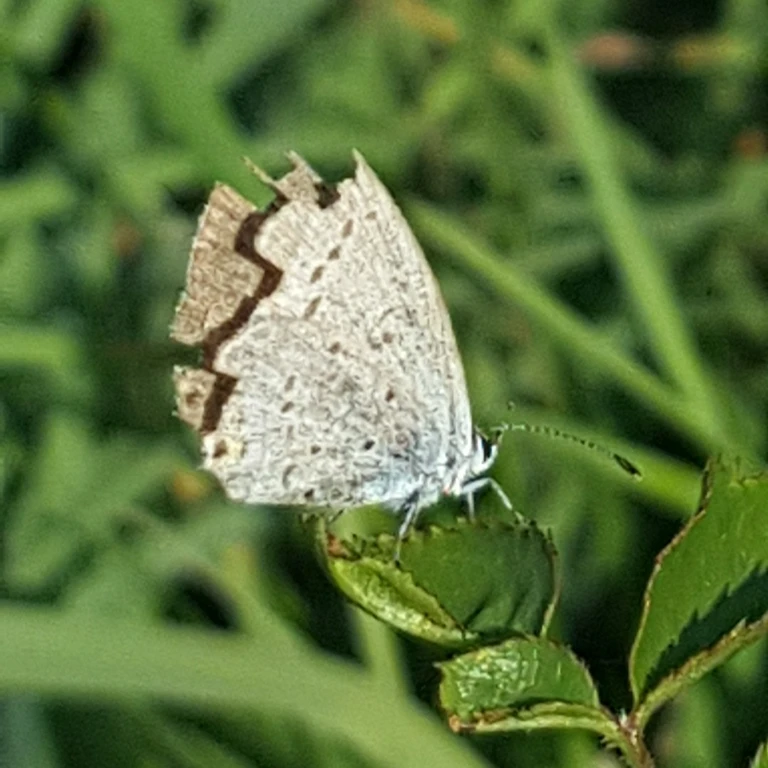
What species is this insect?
Cupido argiades (also Elkalyce argiades)
